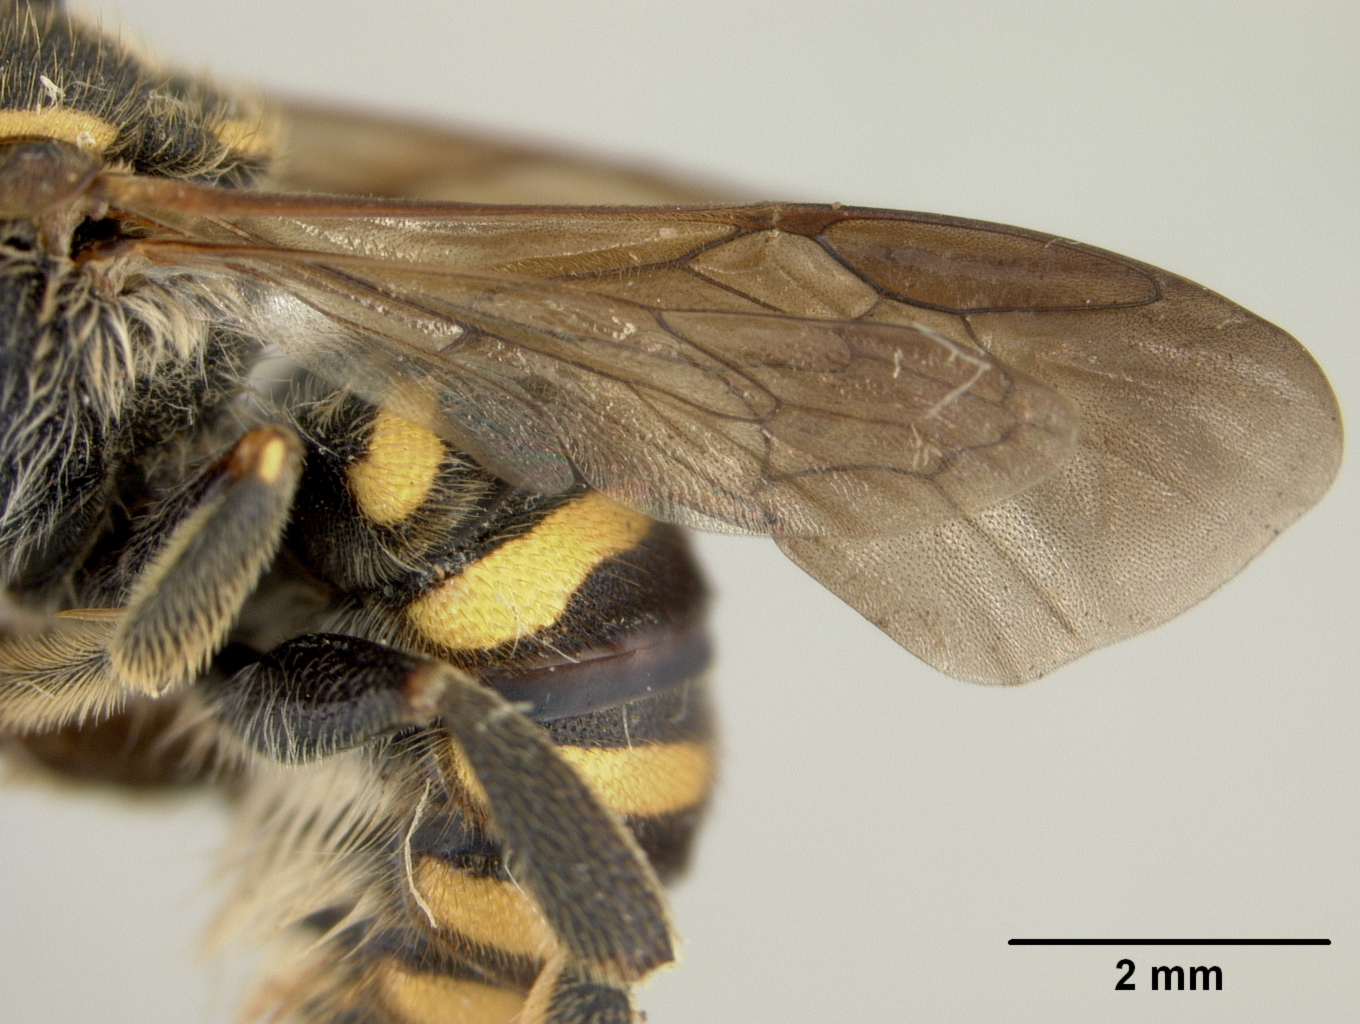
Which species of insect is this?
Paranthidium ocellare
